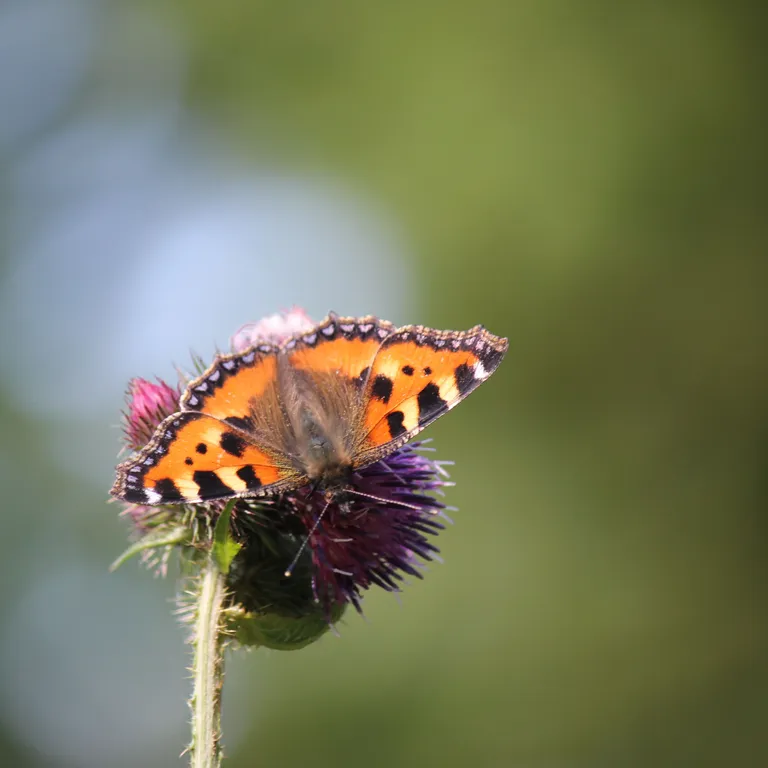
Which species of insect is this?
Aglais urticae
